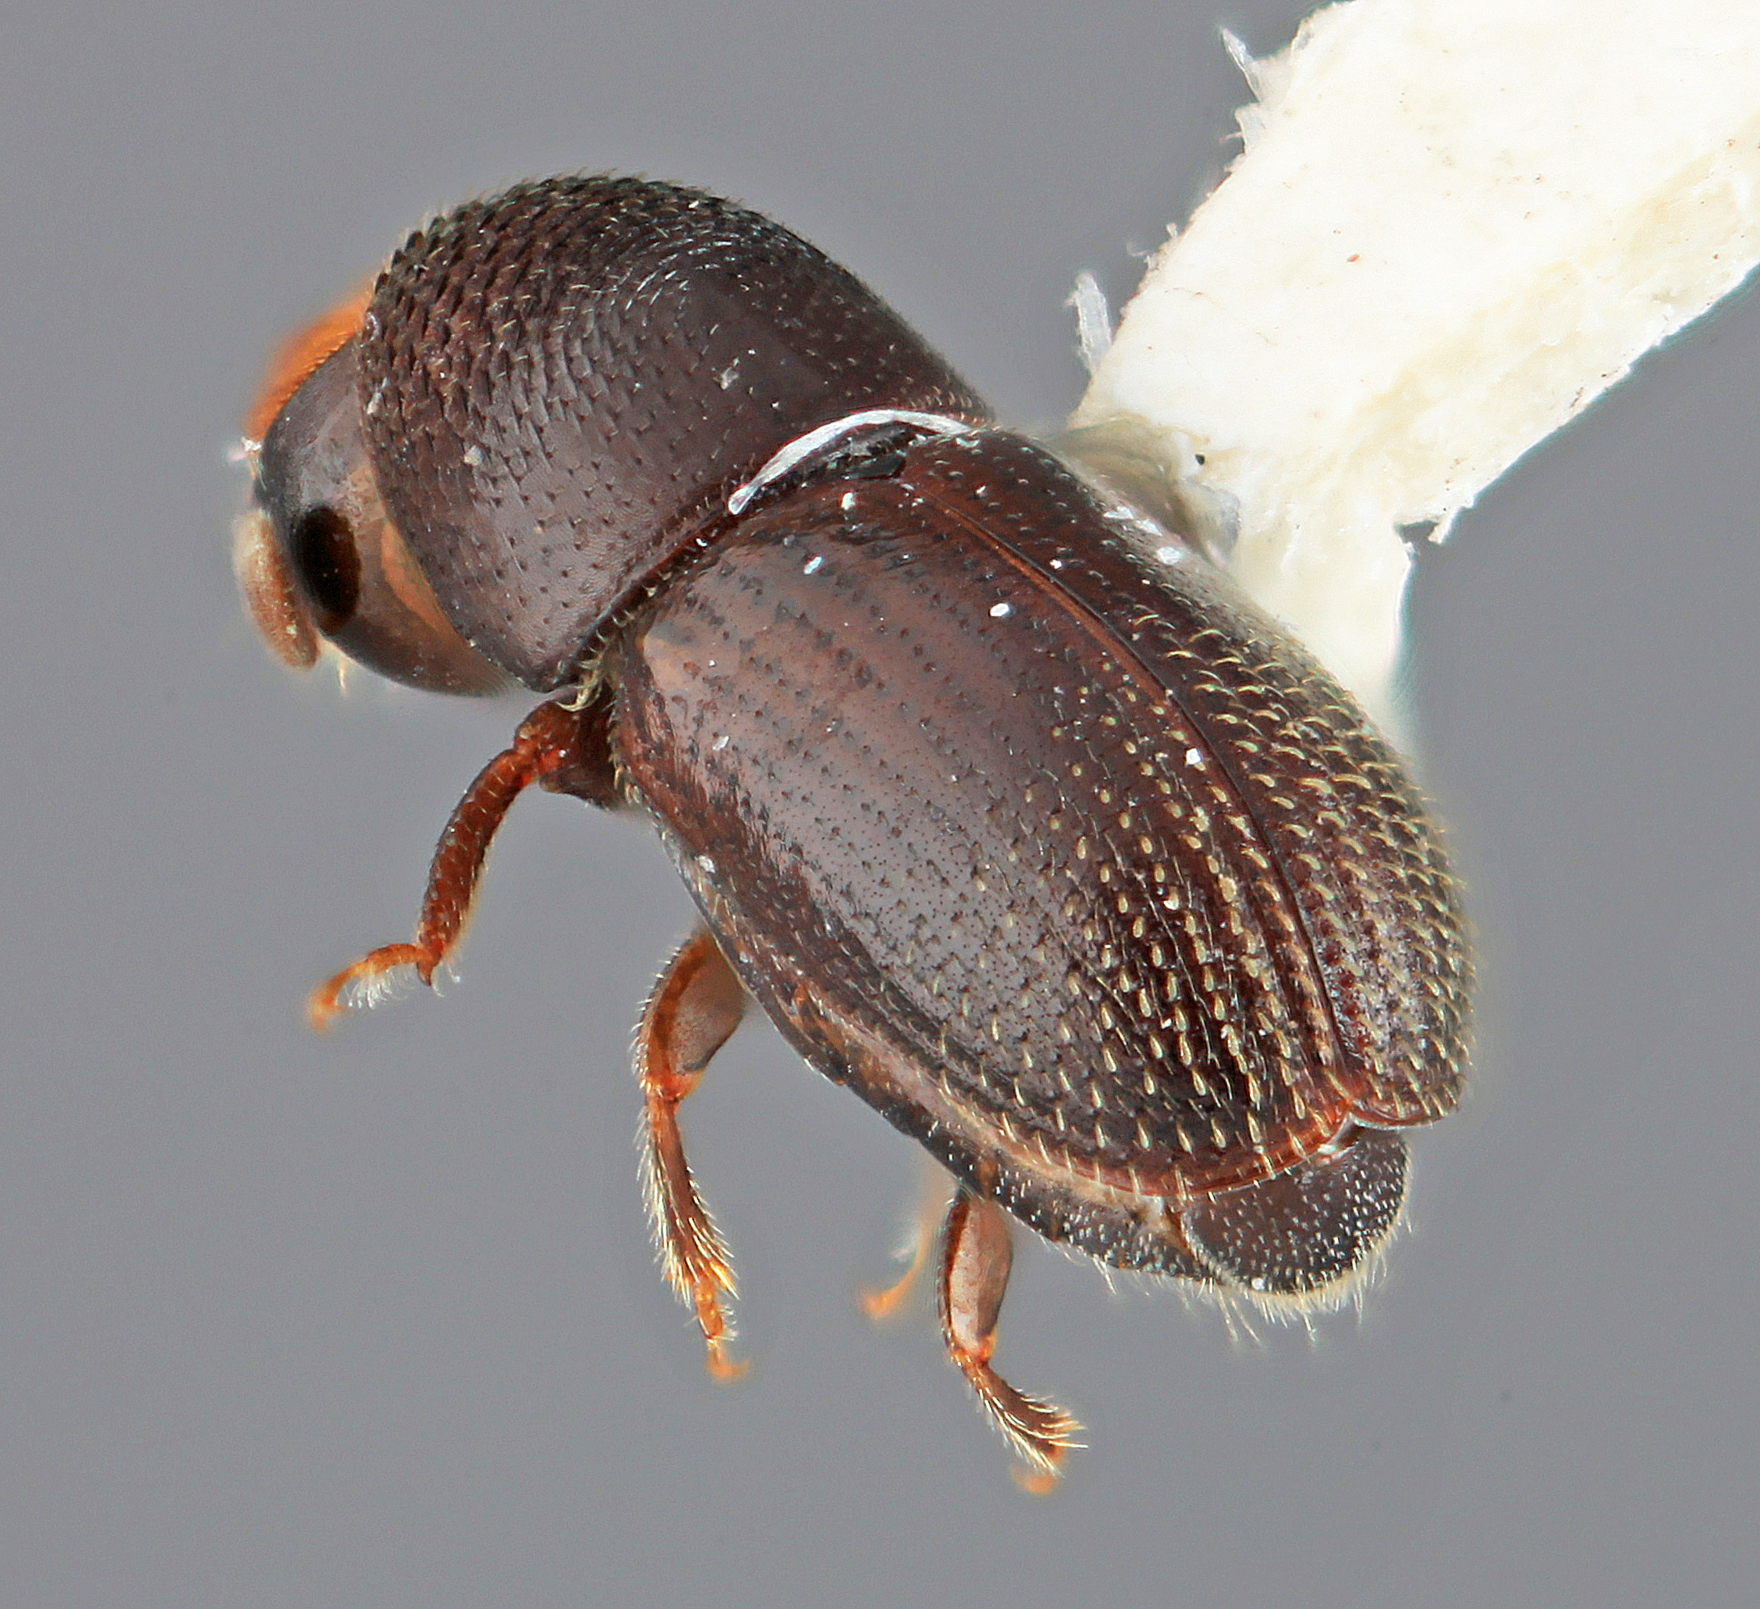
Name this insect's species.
Araptus furvescens
